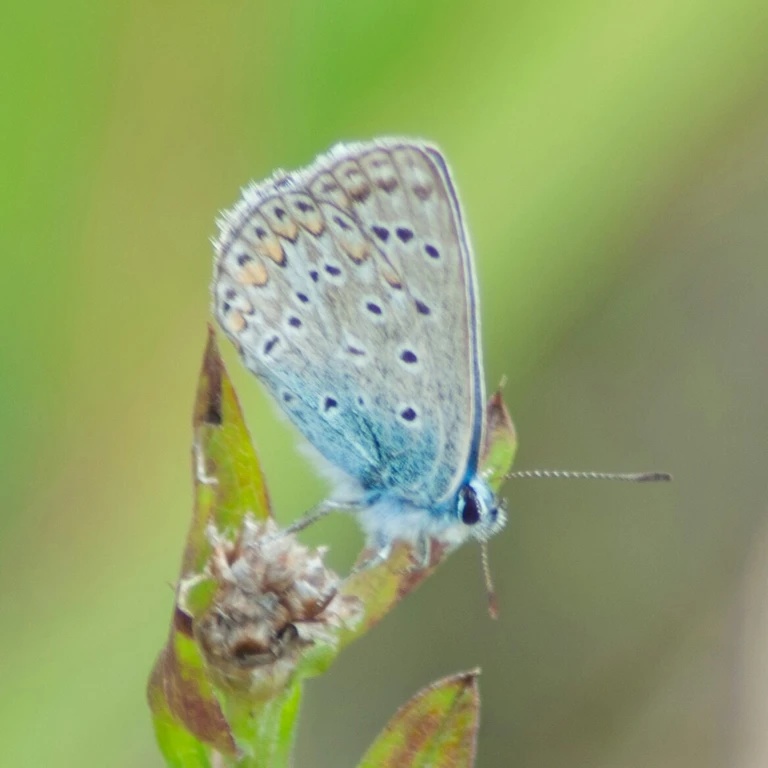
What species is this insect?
Polyommatus icarus
